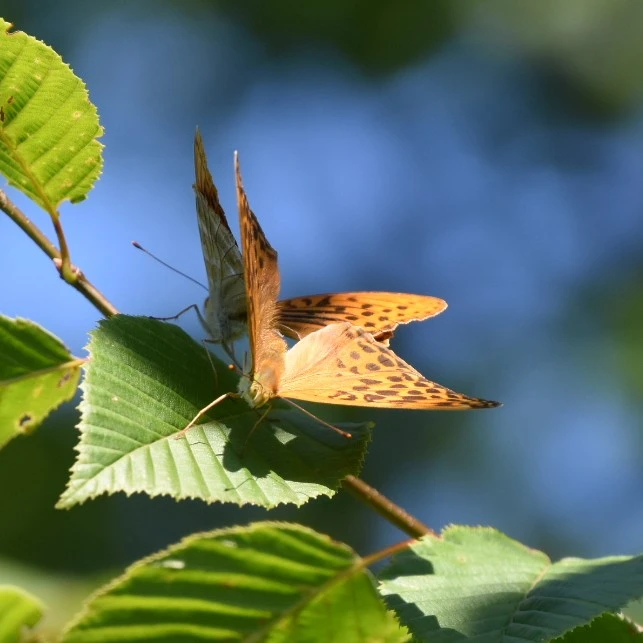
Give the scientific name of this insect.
Argynnis paphia
